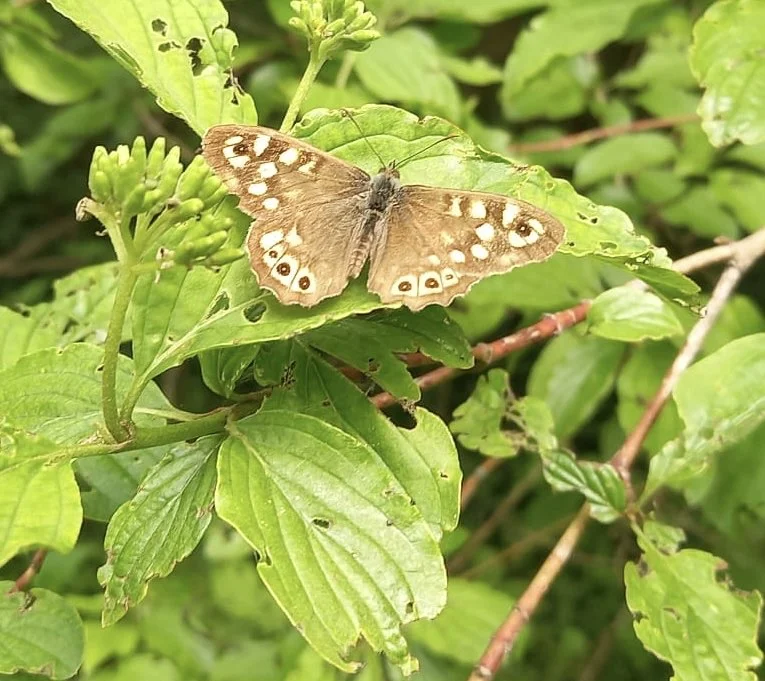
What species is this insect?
Pararge aegeria
